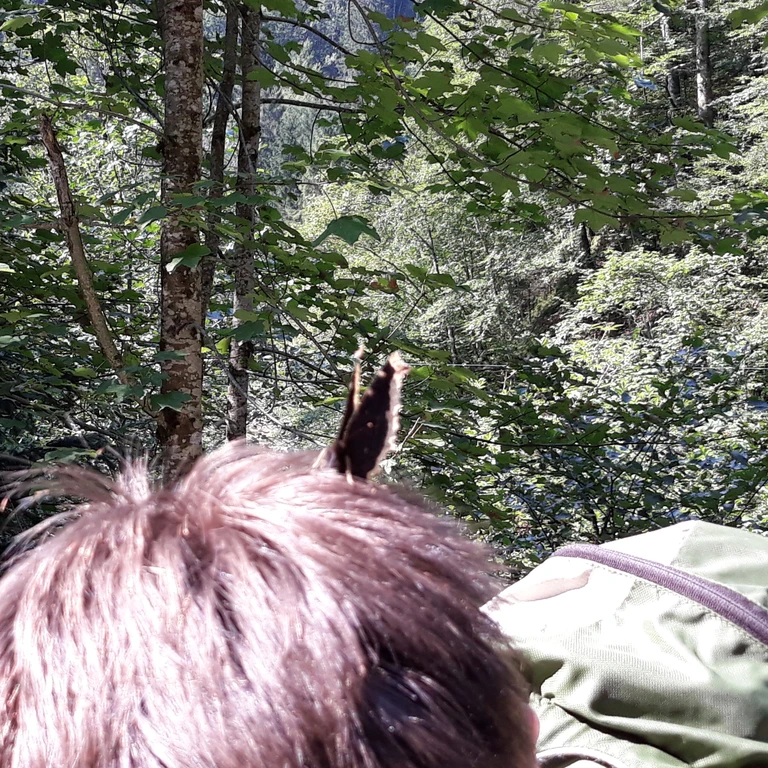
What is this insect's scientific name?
Nymphalis antiopa
